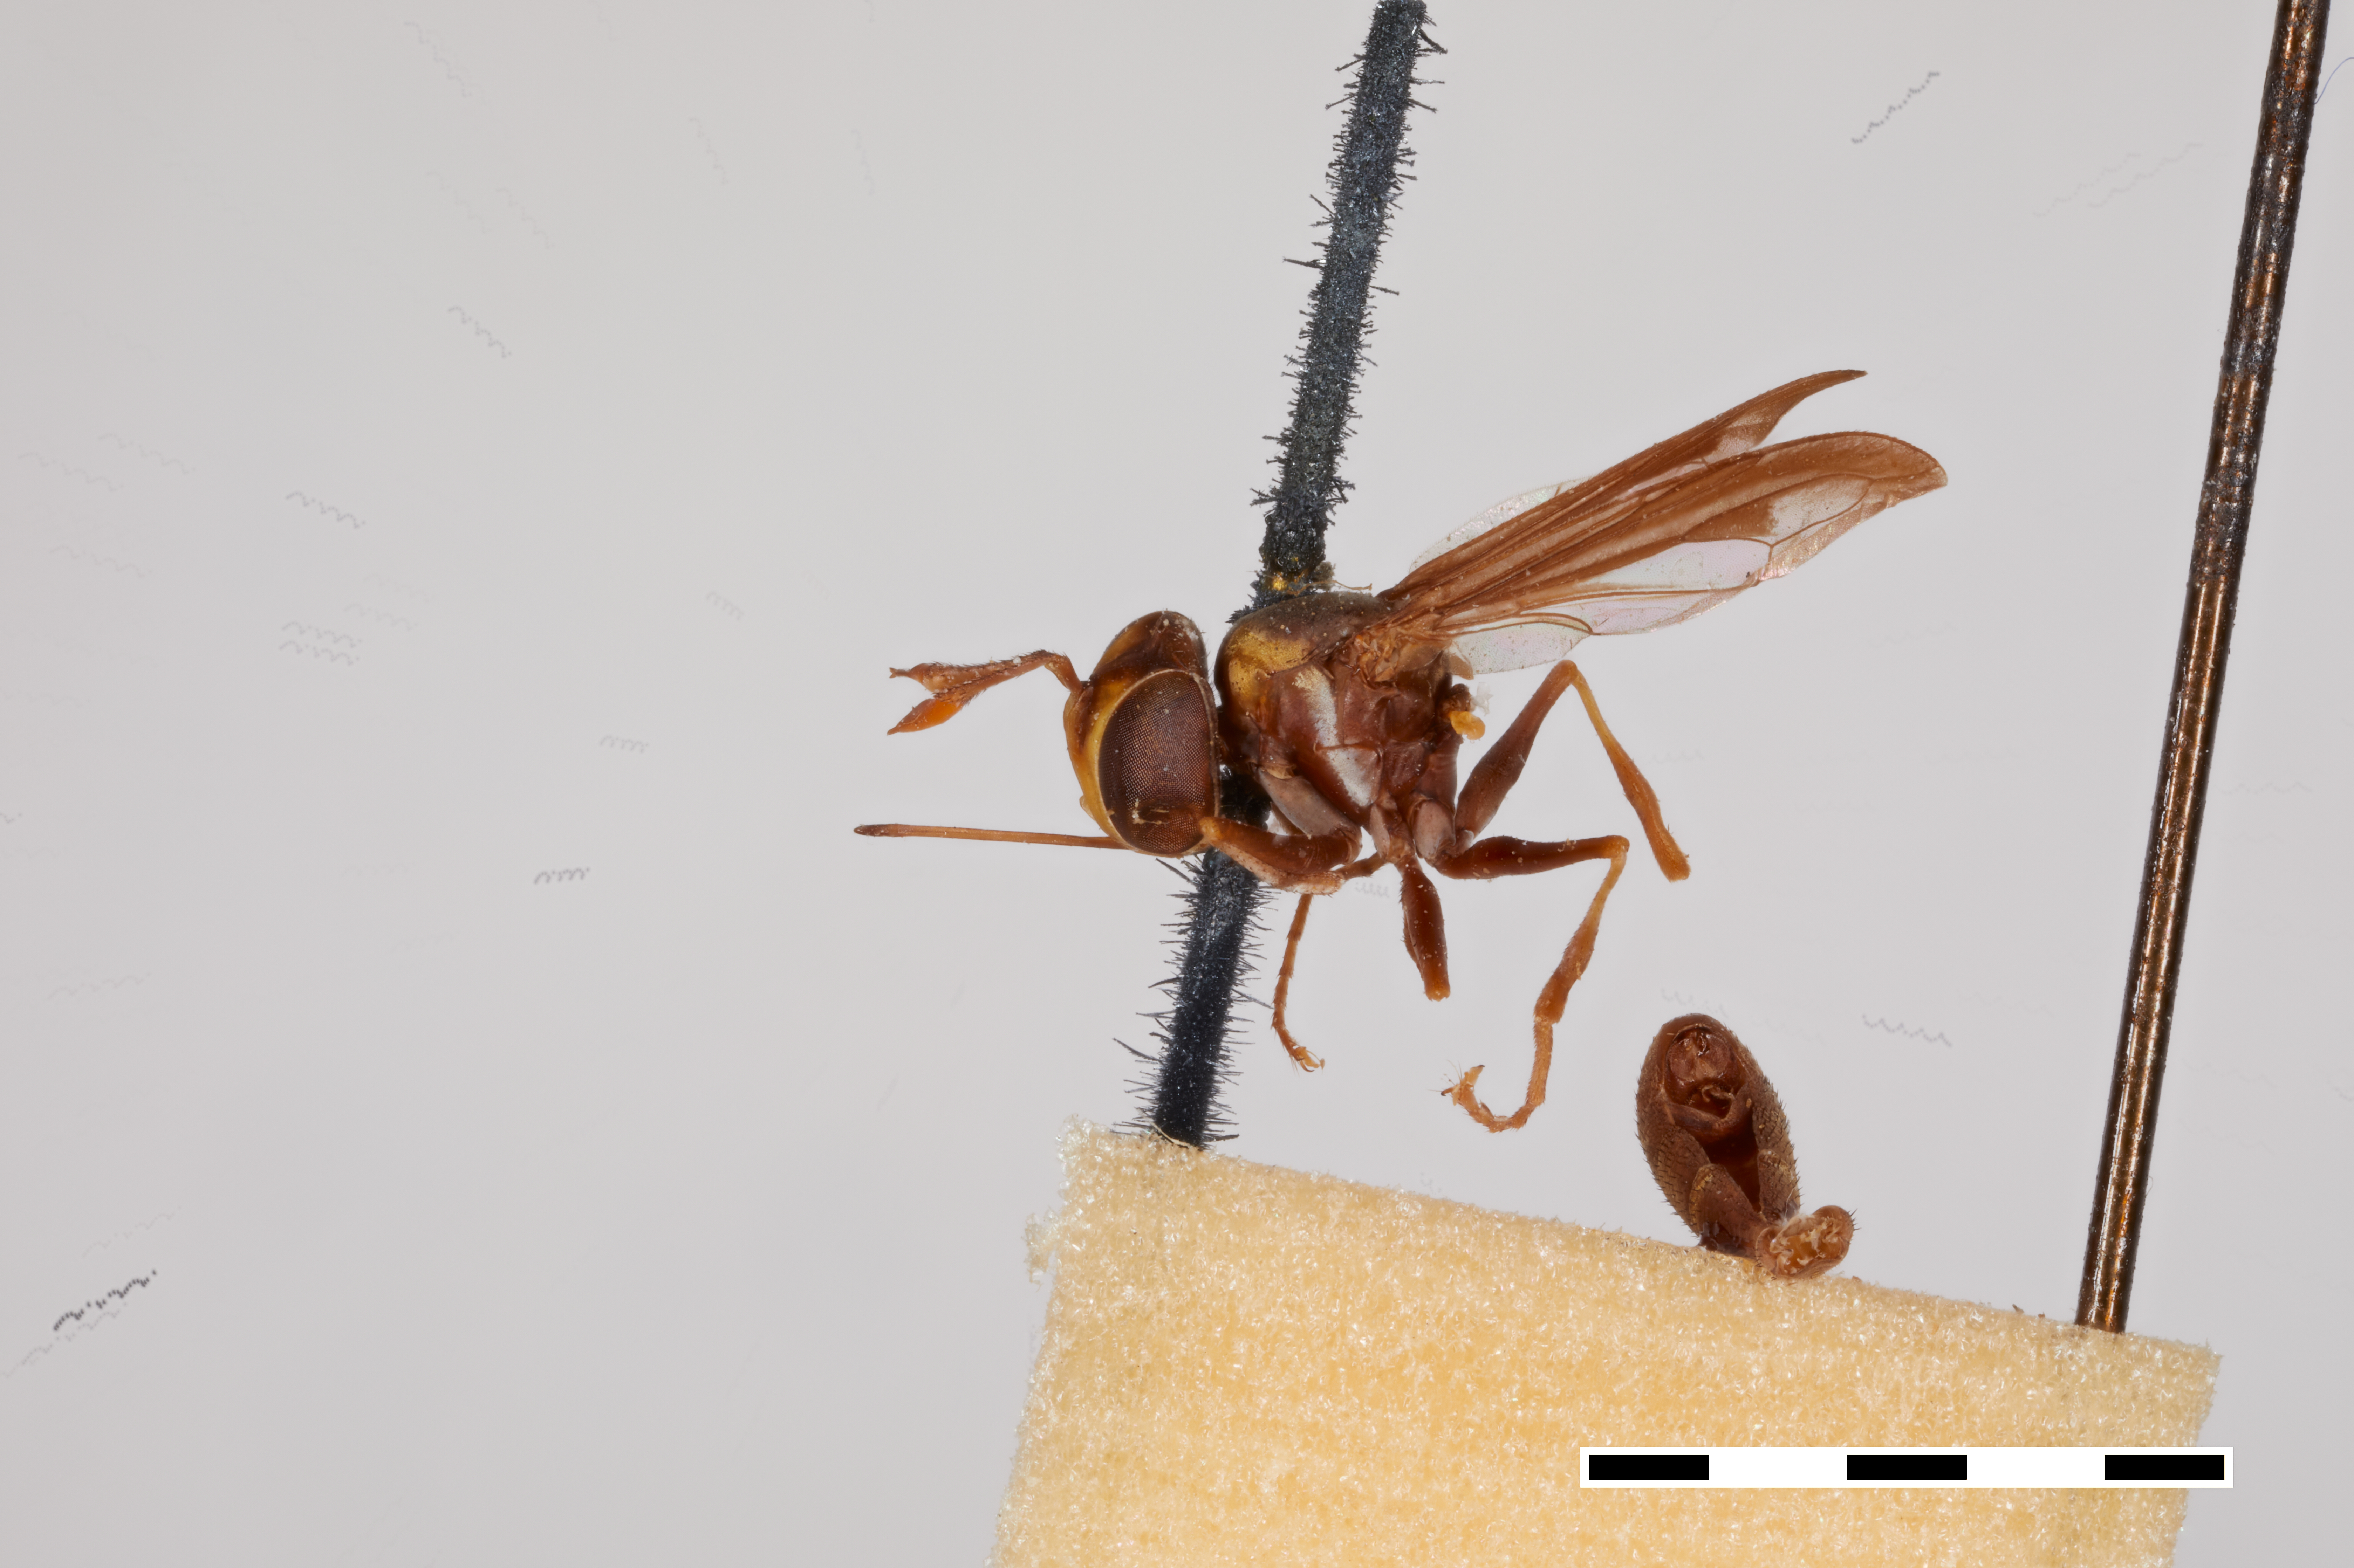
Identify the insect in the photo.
Physocephala minuta
